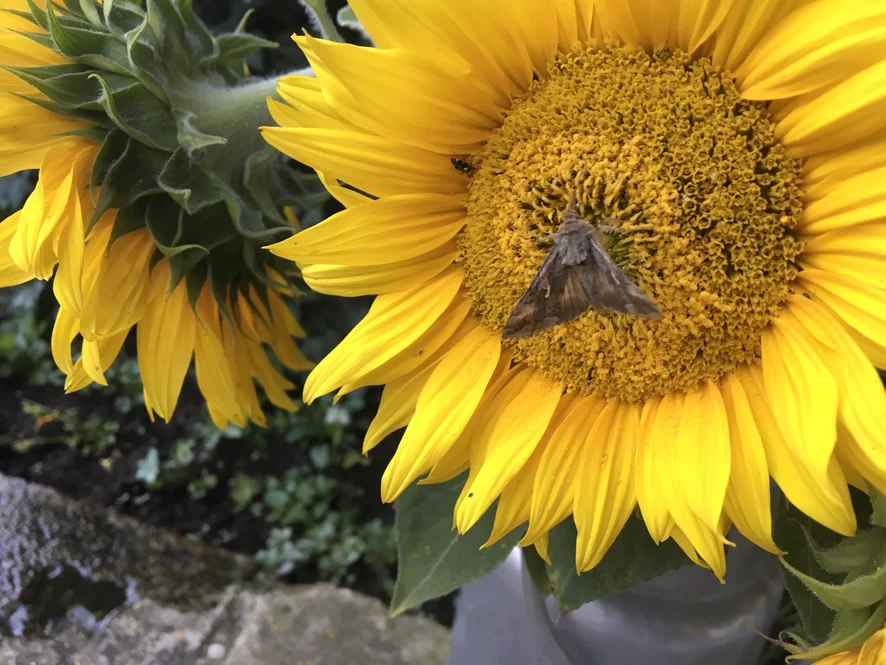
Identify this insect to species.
Autographa gamma
